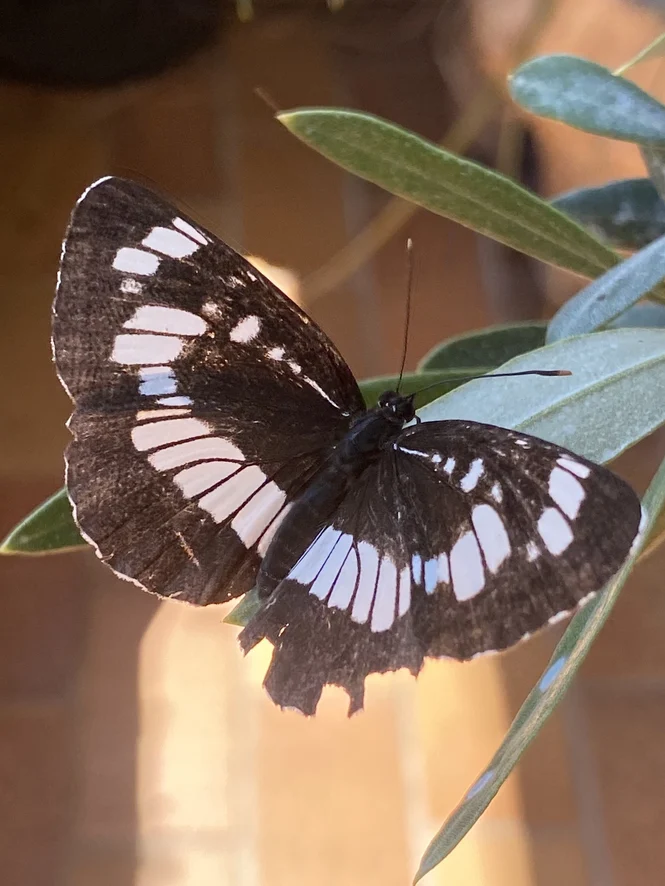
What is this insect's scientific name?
Neptis rivularis
